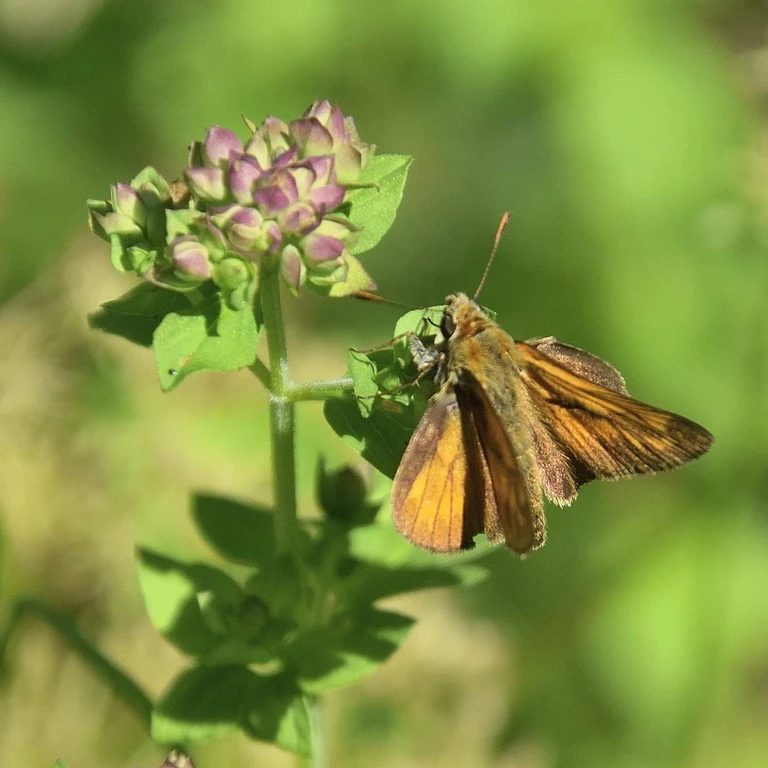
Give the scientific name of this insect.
Ochlodes sylvanus (also Ochlodes venata)
